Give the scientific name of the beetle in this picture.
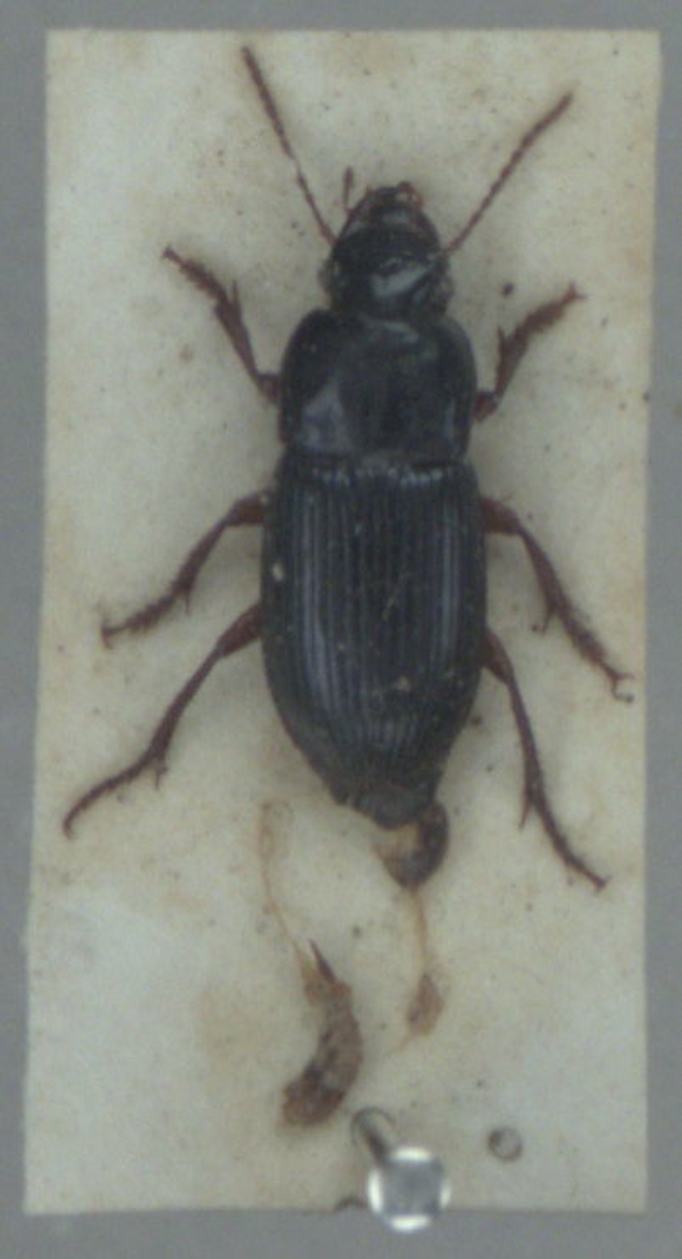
Harpalus rubripes
